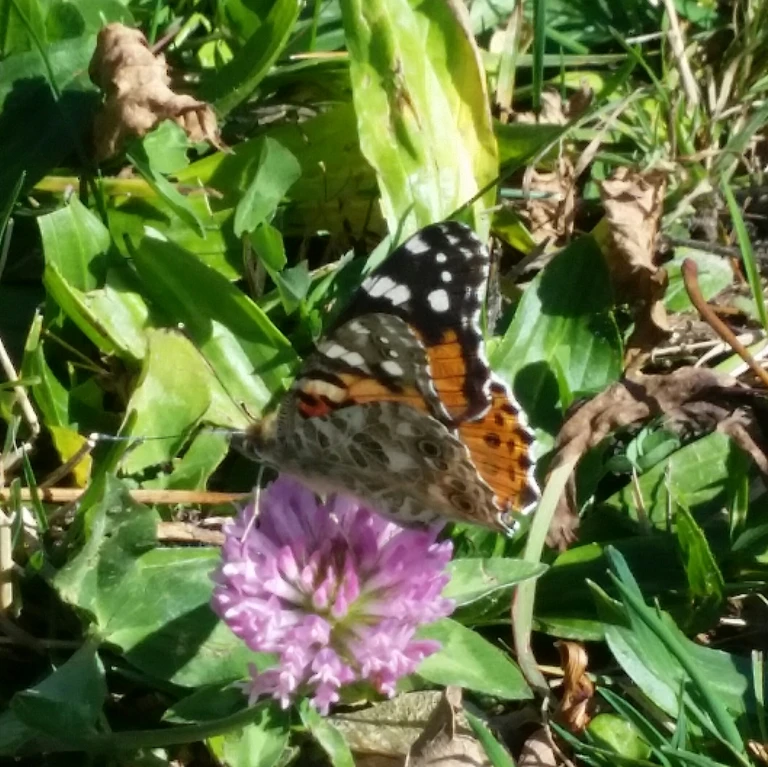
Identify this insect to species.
Vanessa cardui
